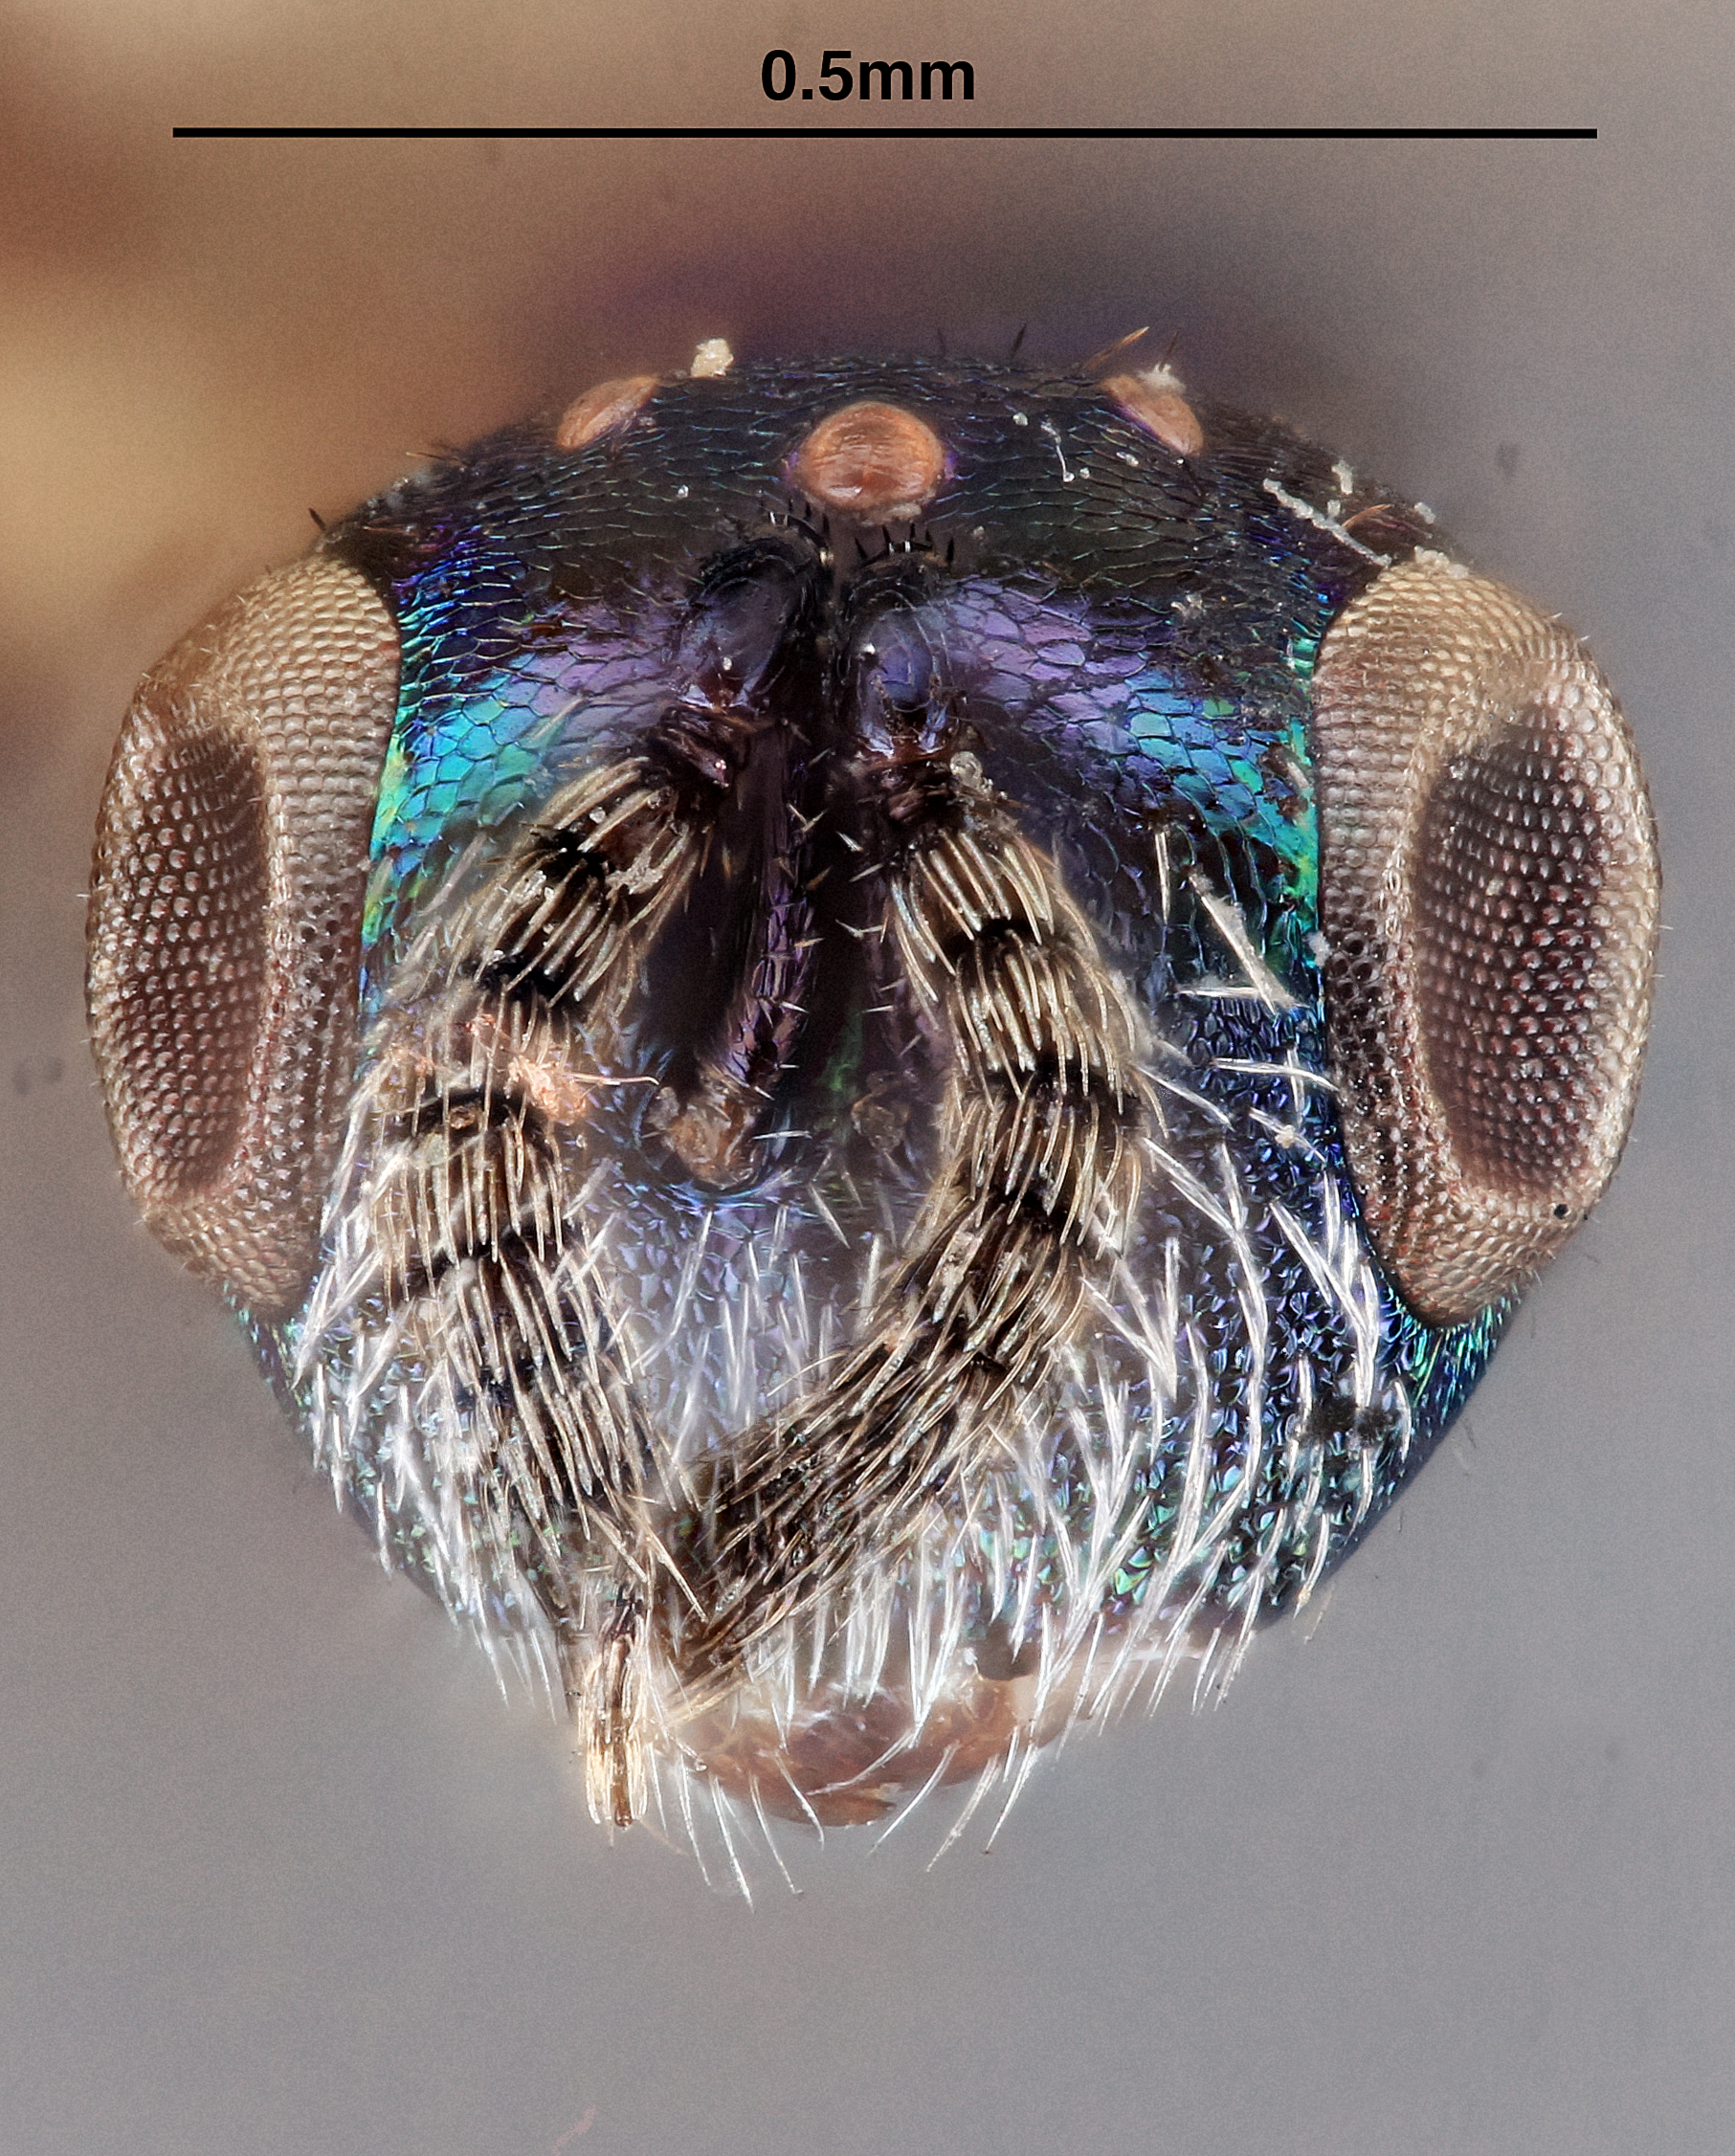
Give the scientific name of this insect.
Metacolus keeni
